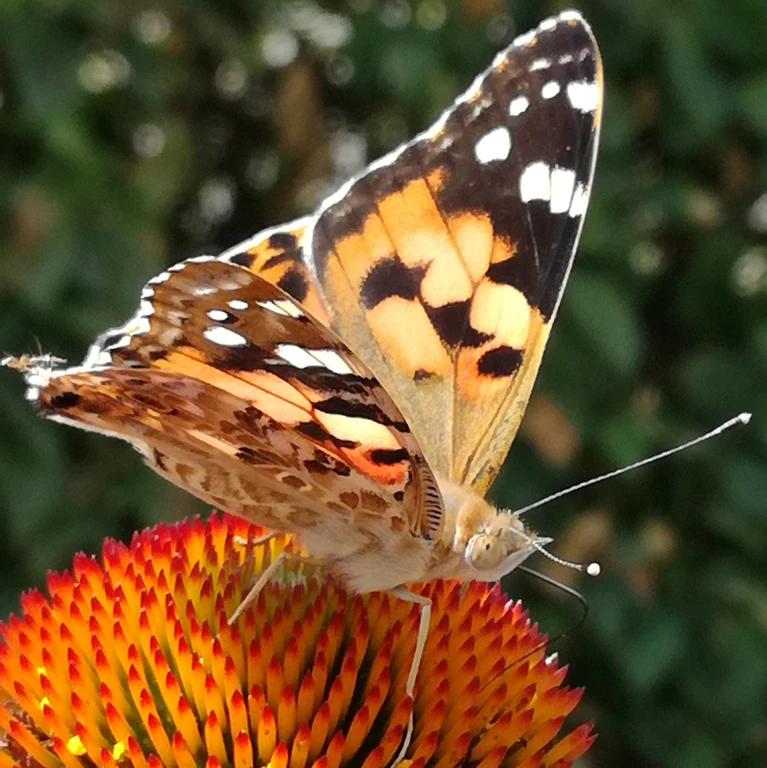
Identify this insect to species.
Vanessa cardui
